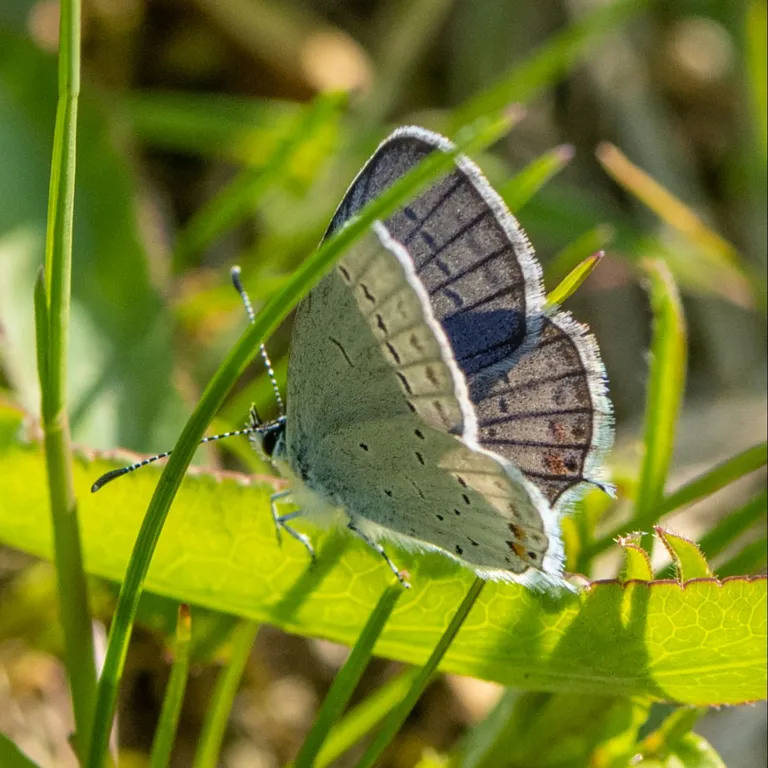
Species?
Cupido argiades (also Elkalyce argiades)
